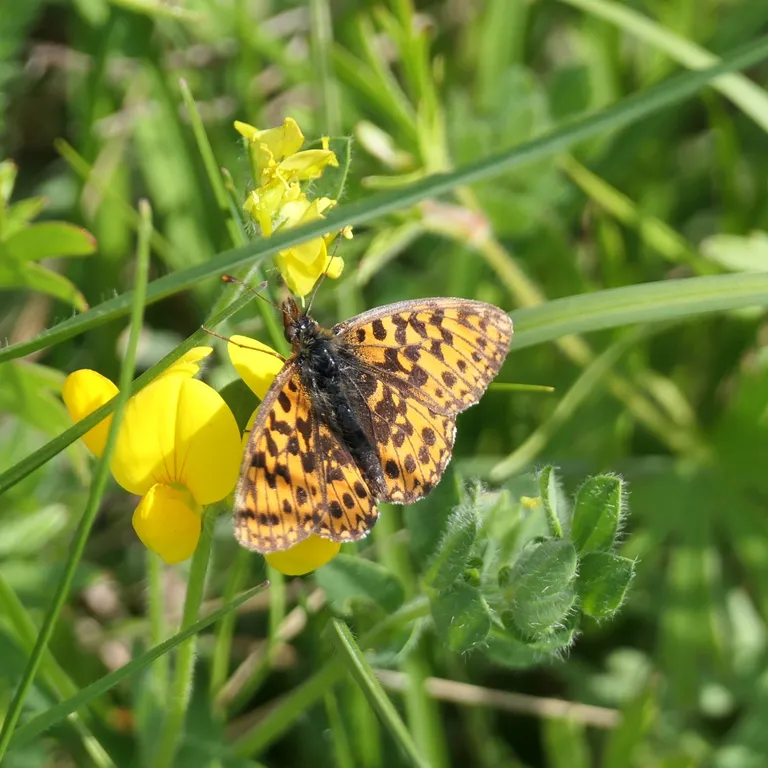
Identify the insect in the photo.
Boloria dia
